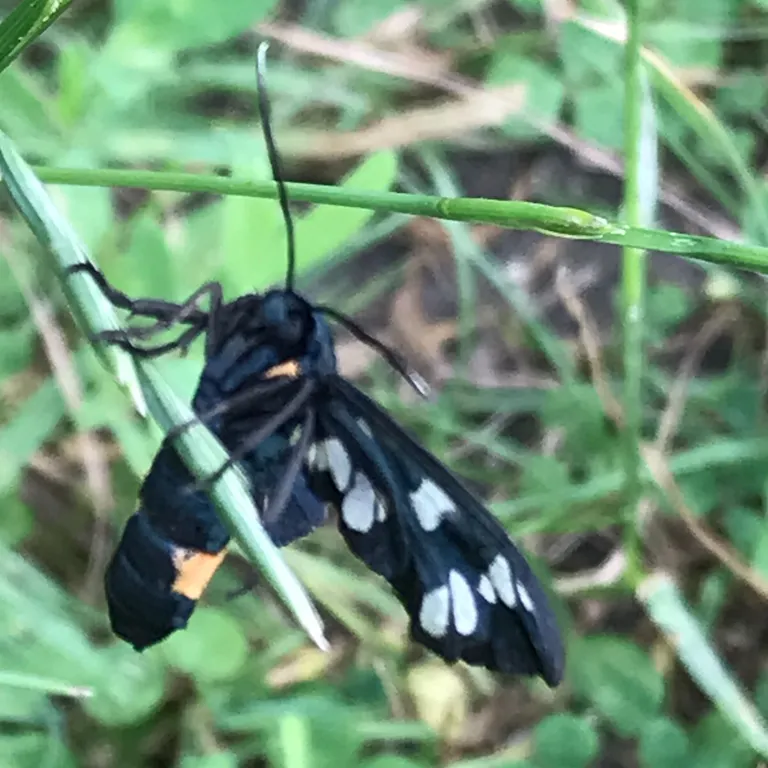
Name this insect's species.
Amata phegea
